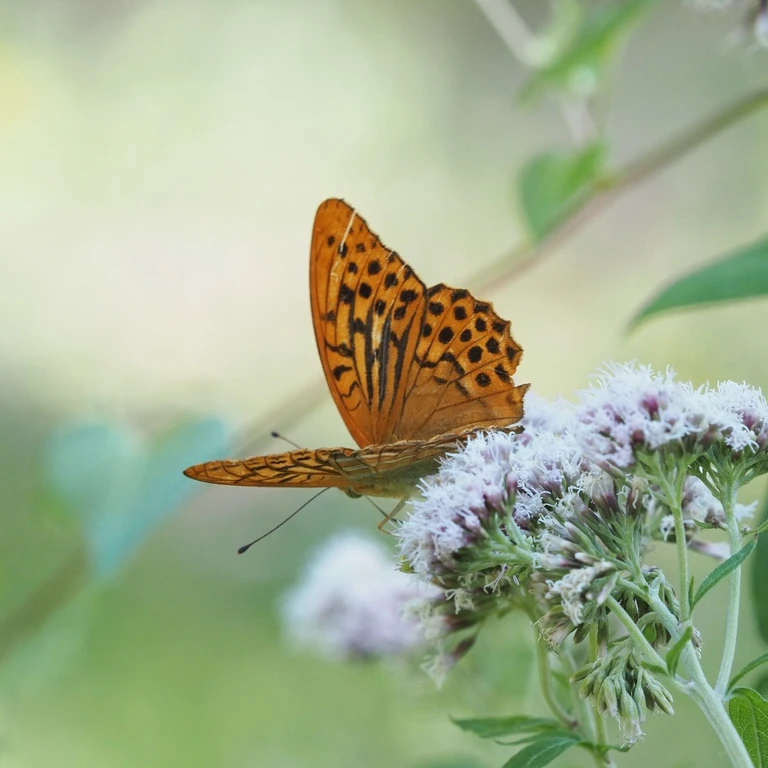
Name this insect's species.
Argynnis paphia
